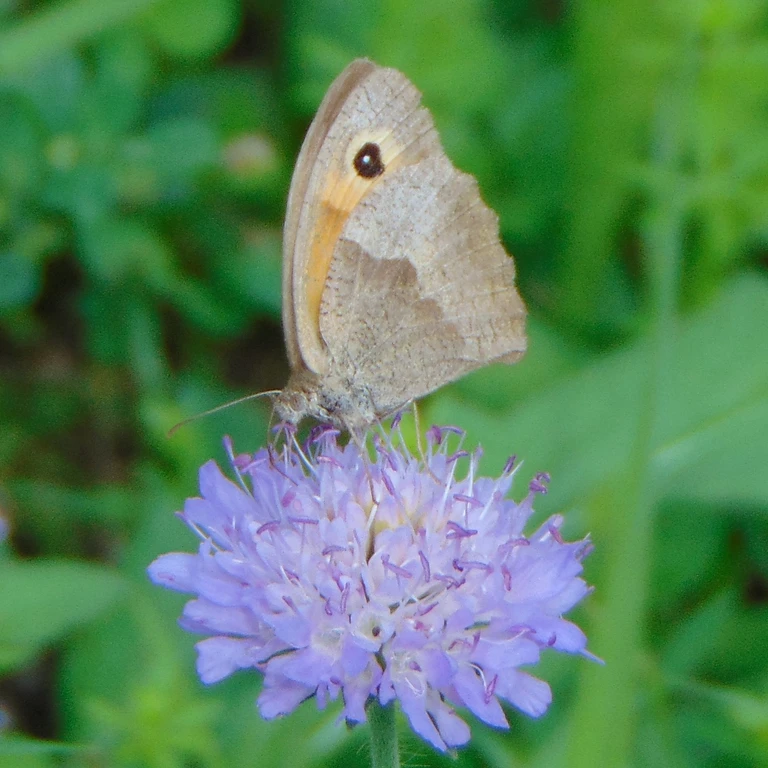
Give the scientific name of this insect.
Maniola jurtina
